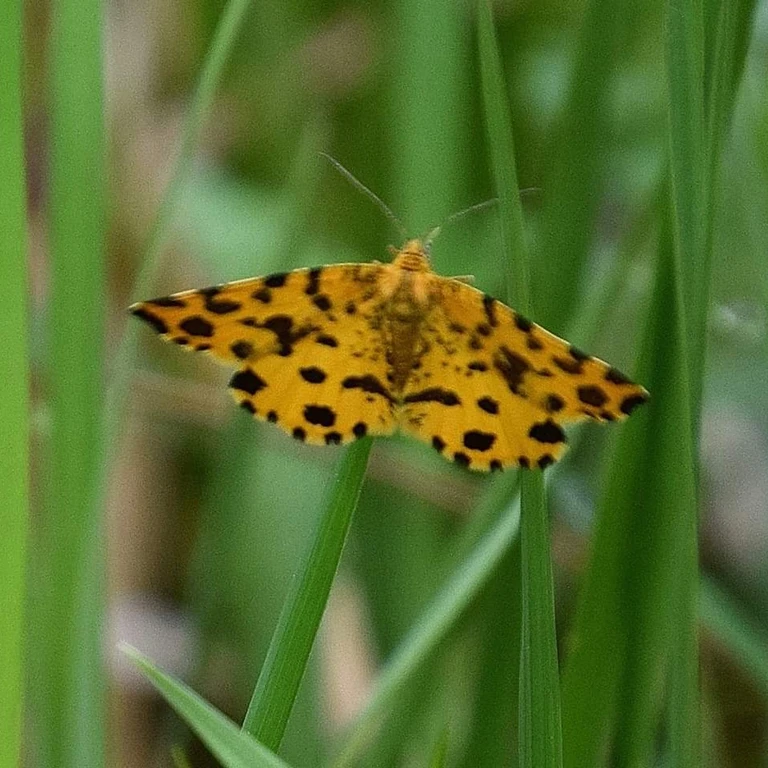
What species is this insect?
Pseudopanthera macularia
